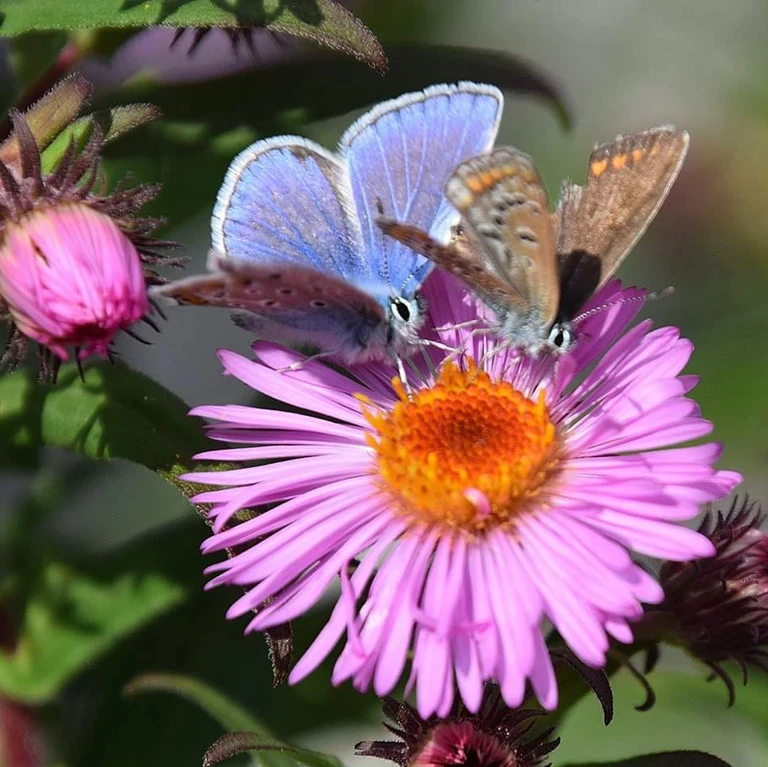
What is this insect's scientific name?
Polyommatus icarus
